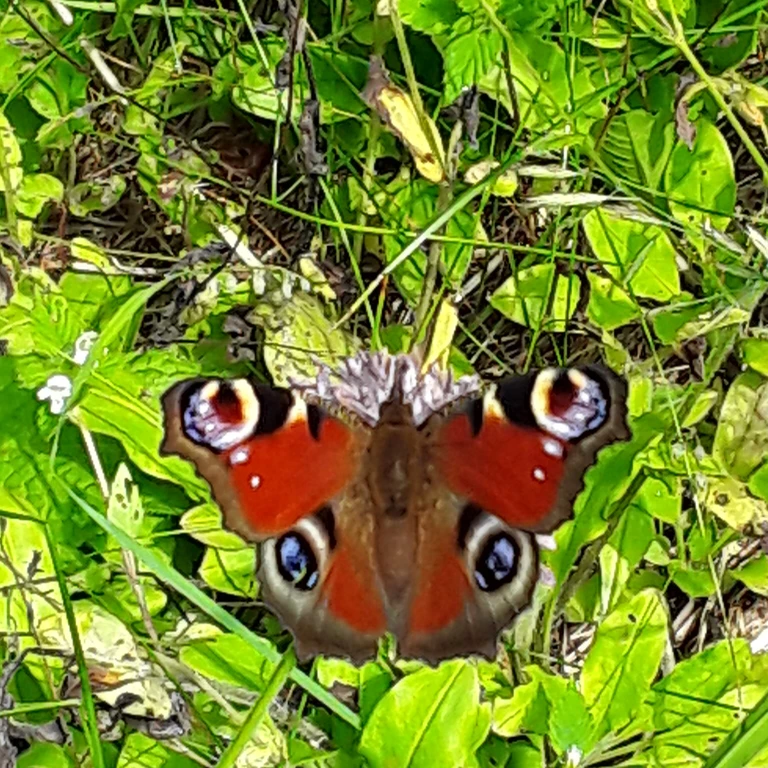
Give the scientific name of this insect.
Aglais io
